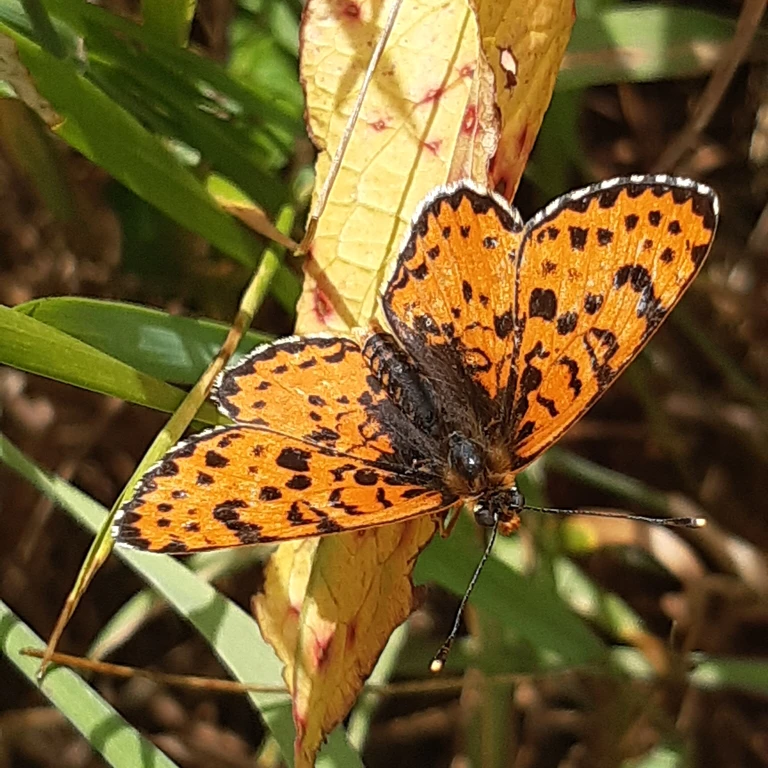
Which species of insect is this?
Melitaea didyma
